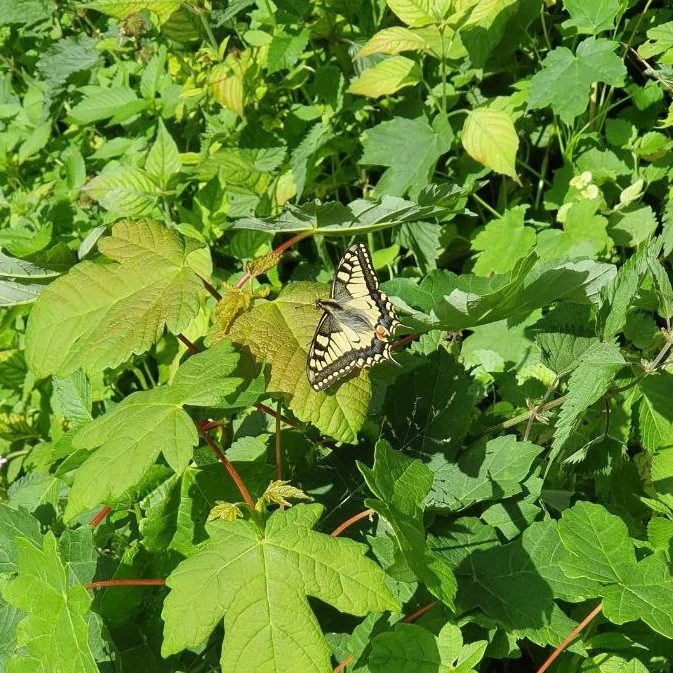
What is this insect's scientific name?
Papilio machaon
